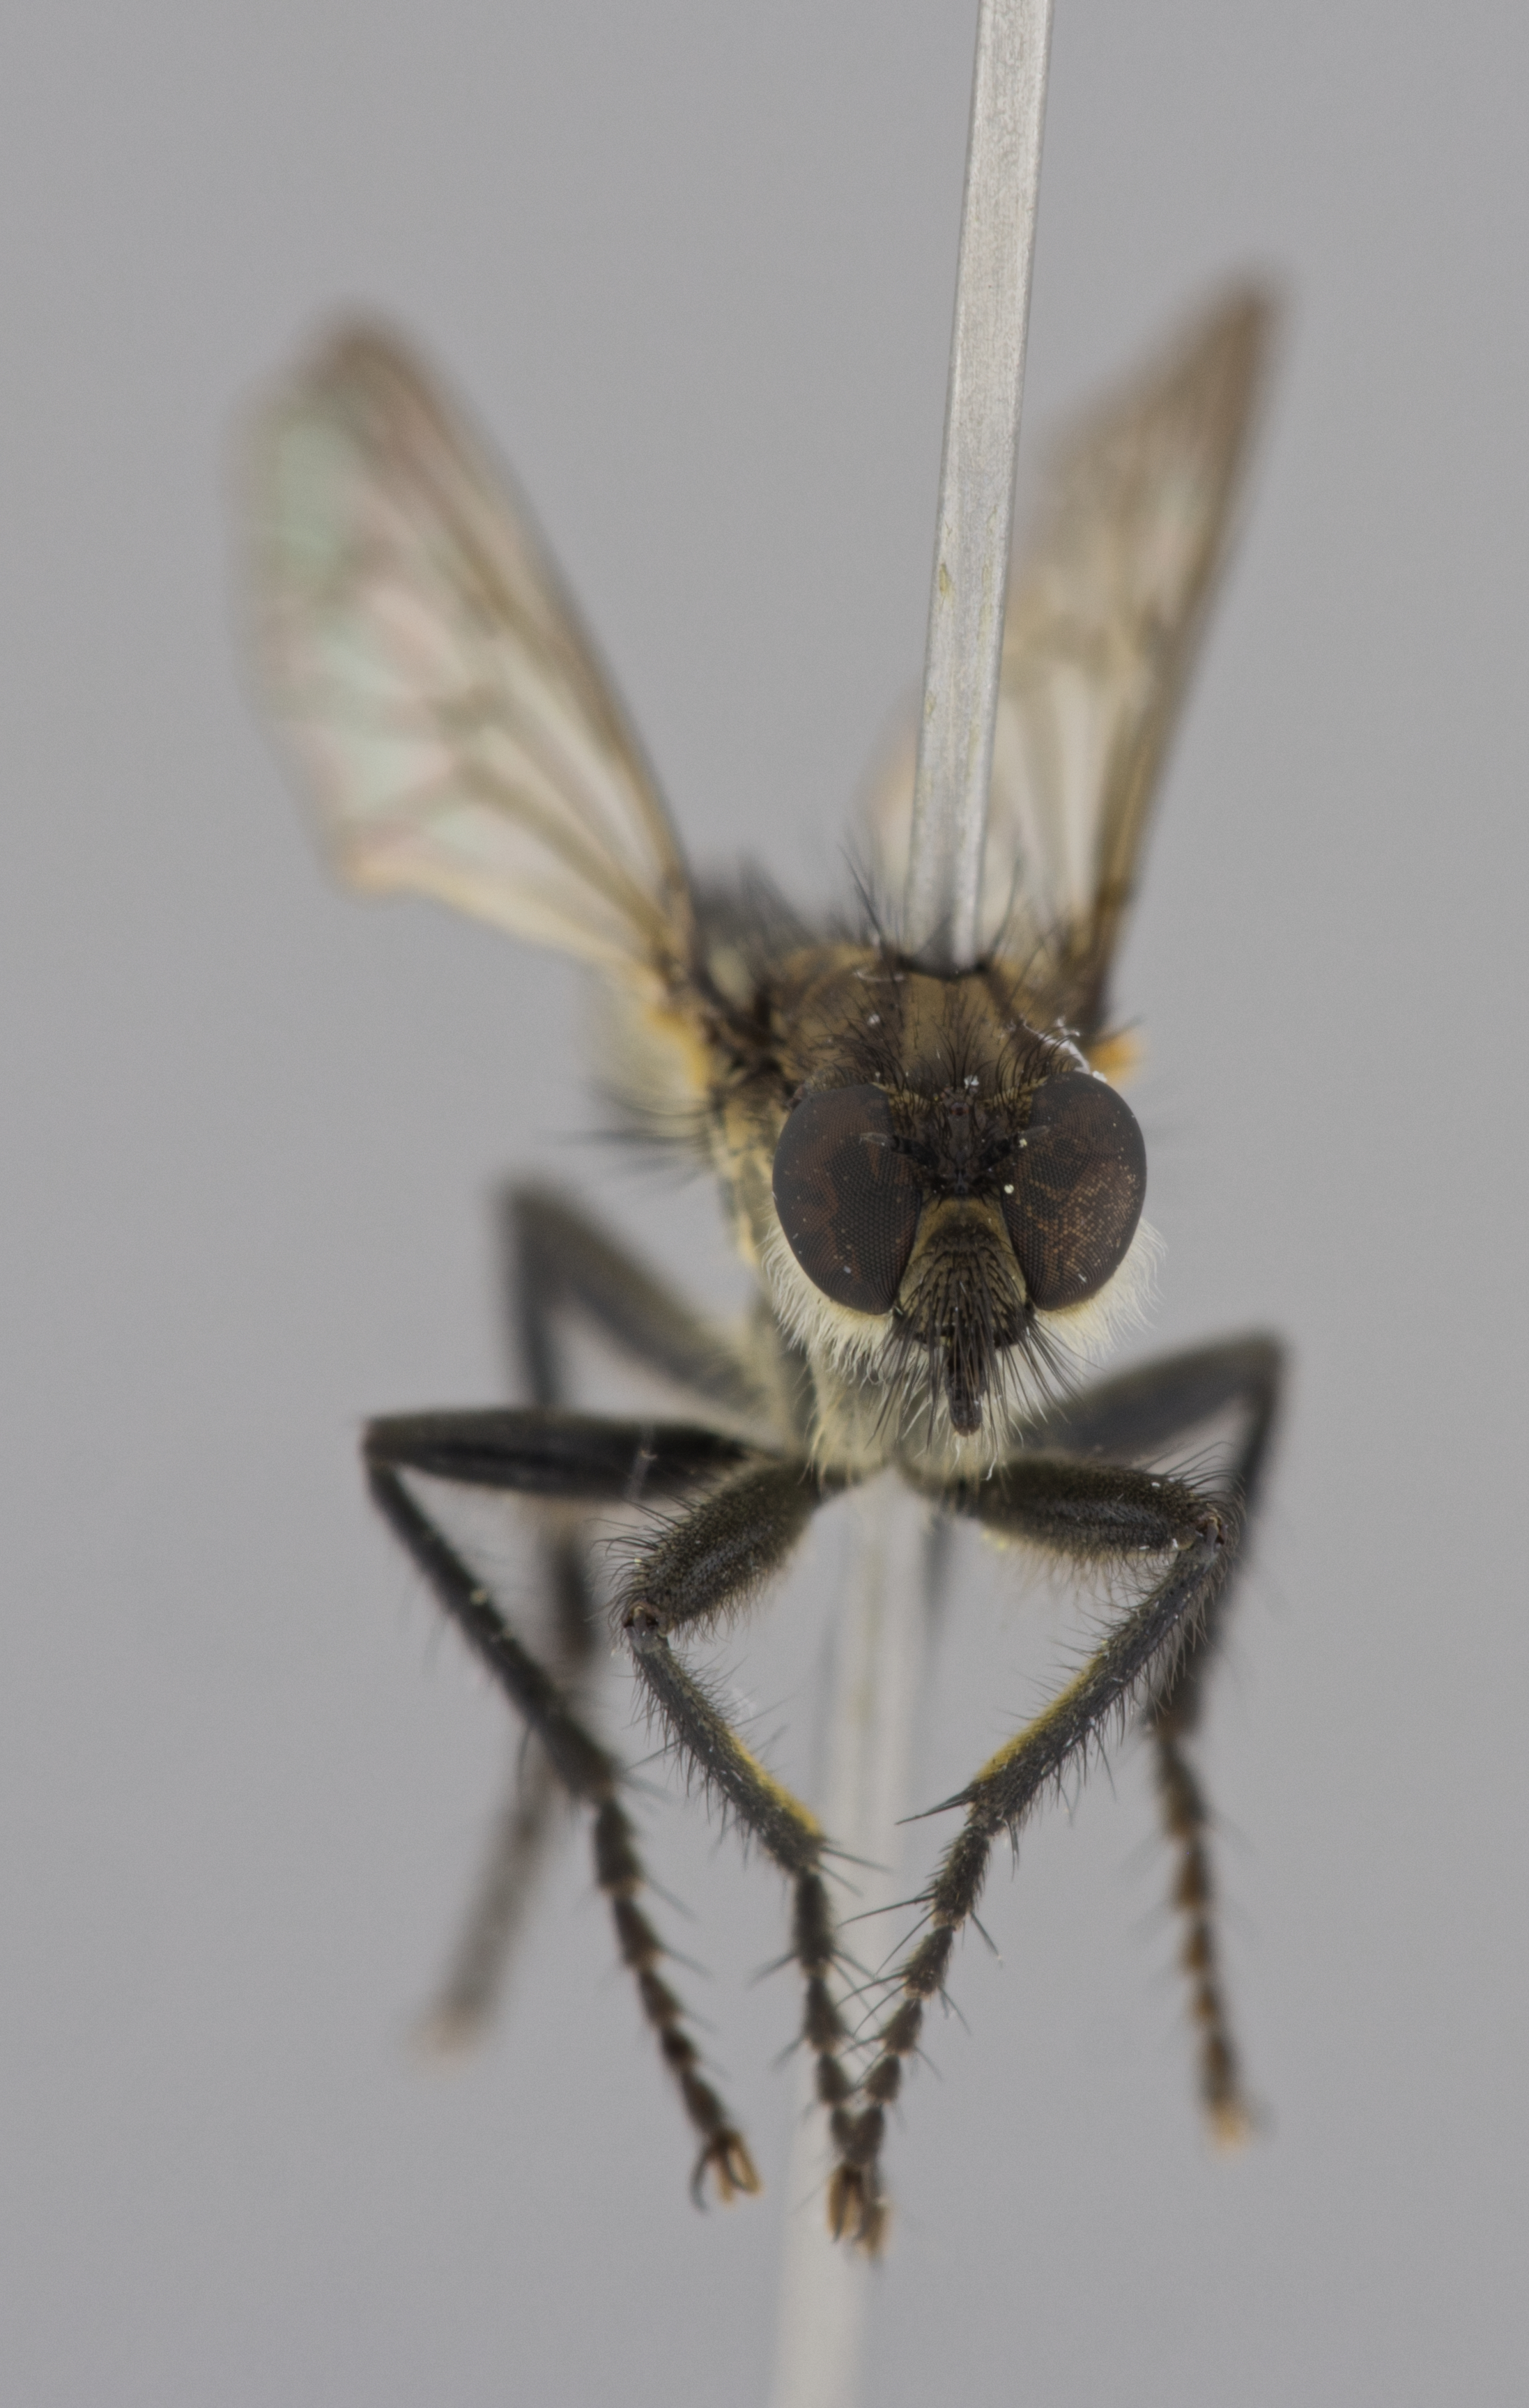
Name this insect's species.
Lasiopogon cinctus
